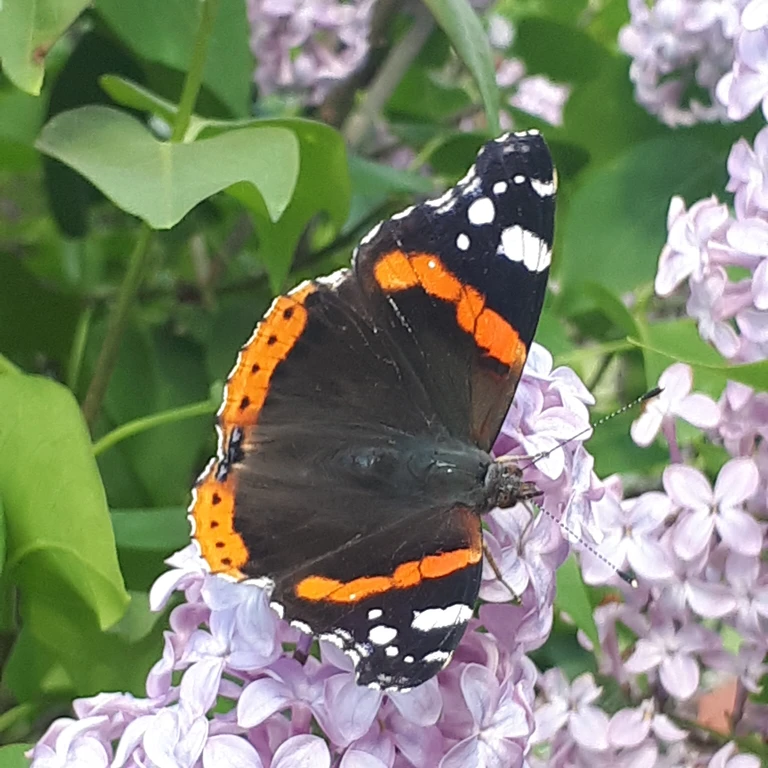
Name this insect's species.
Vanessa atalanta
